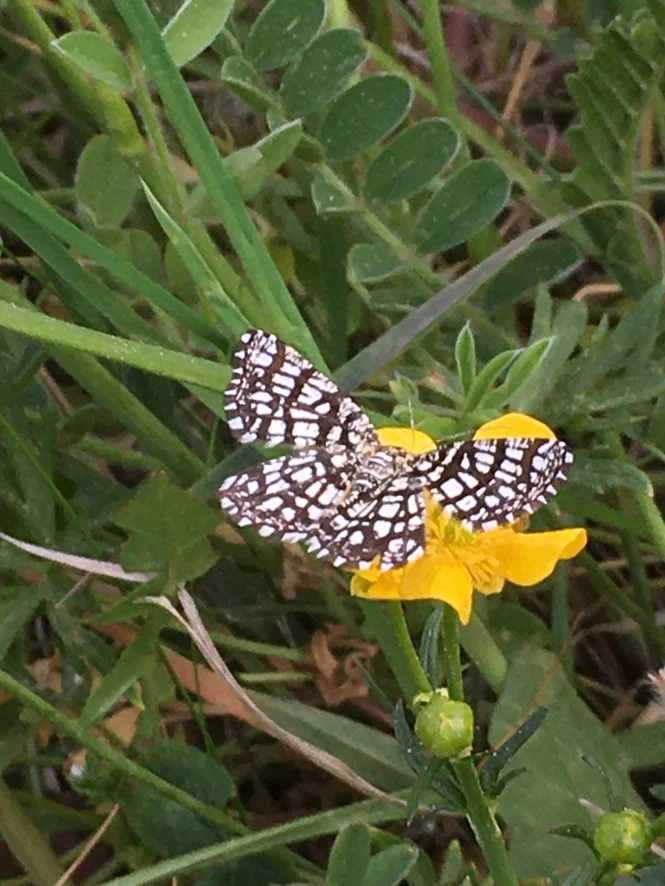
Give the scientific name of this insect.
Chiasmia clathrata
